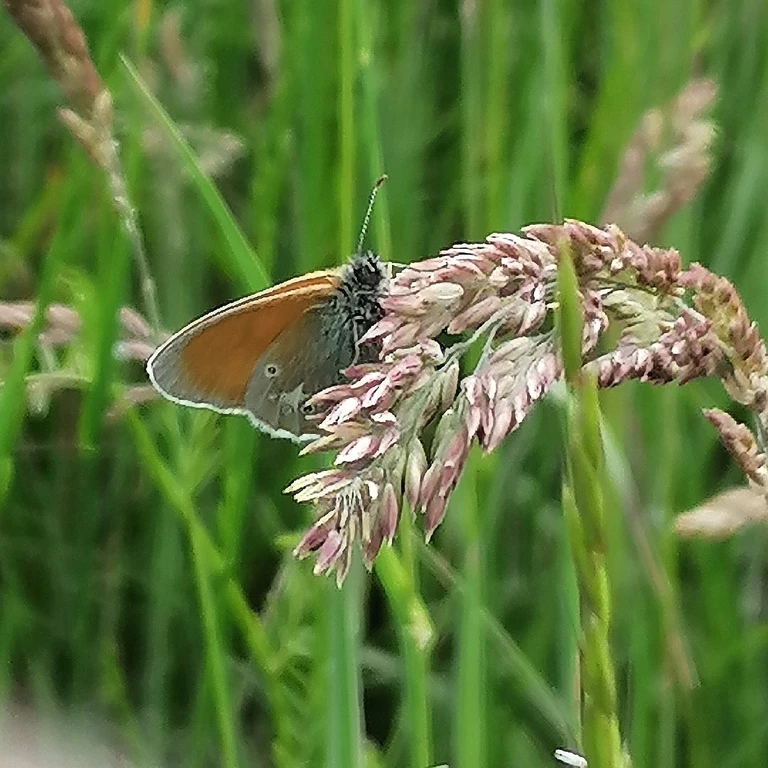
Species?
Coenonympha glycerion (also Coenonympha iphis)
